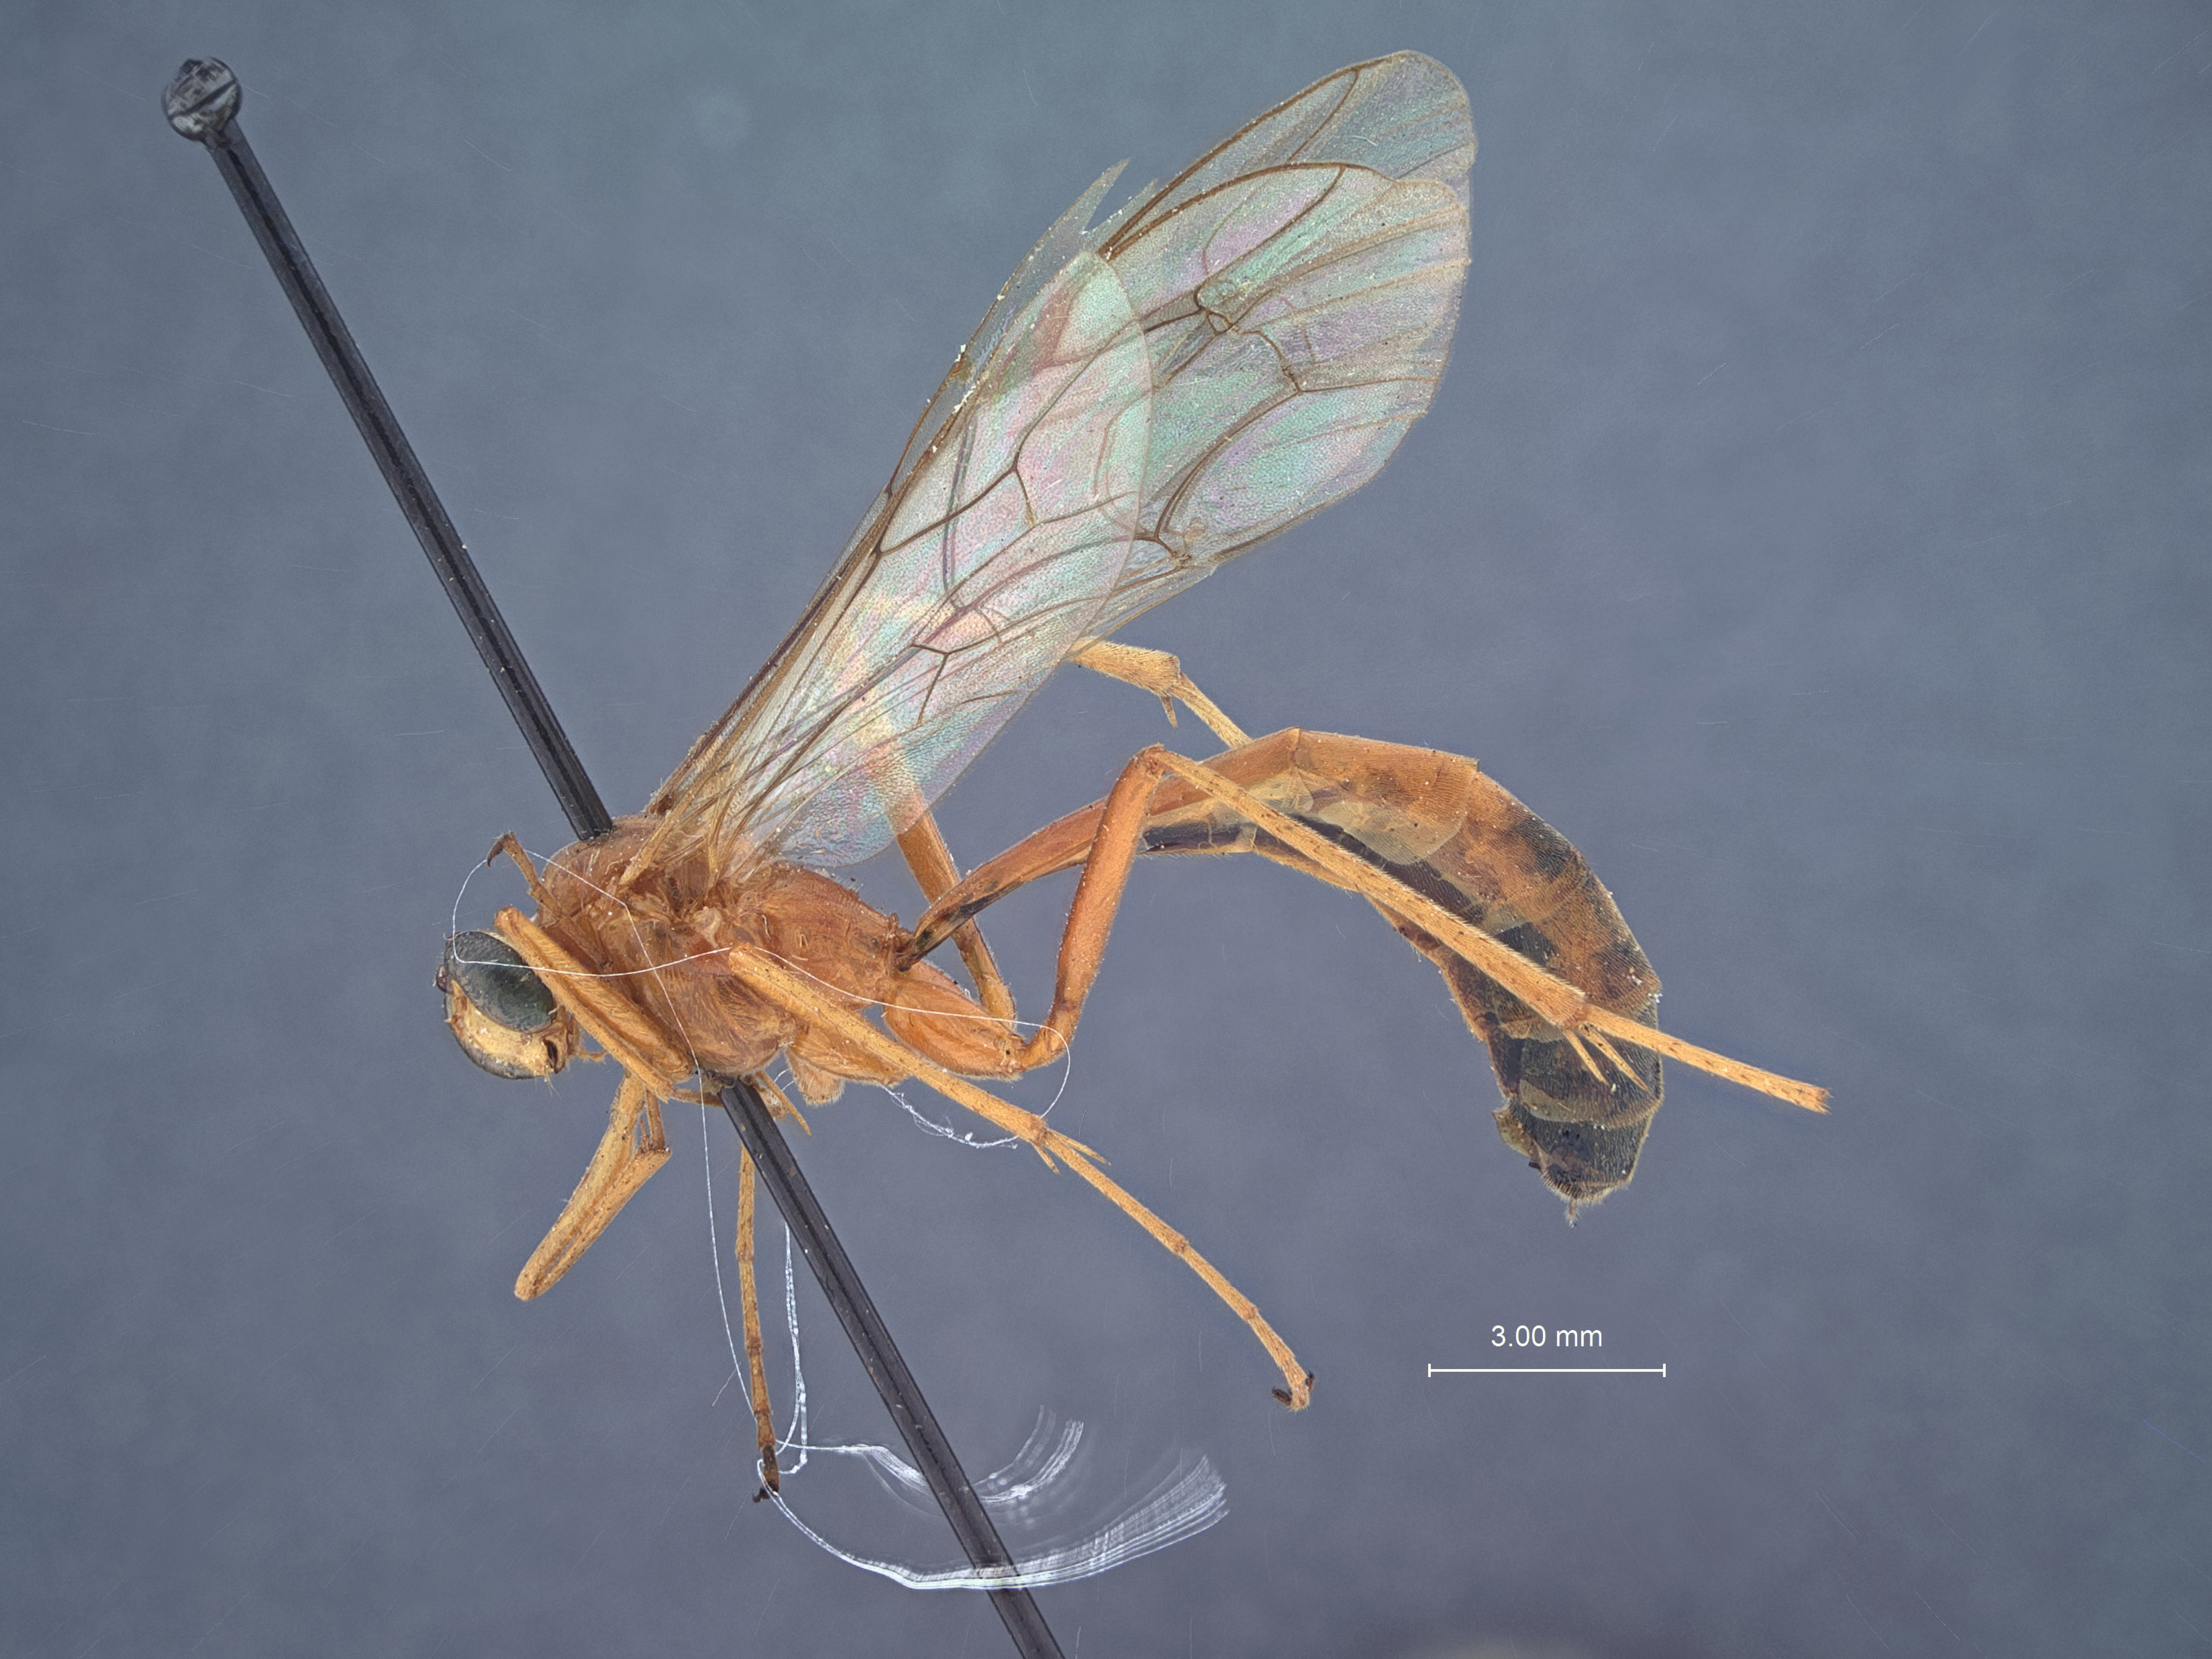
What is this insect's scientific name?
Netelia turbans
